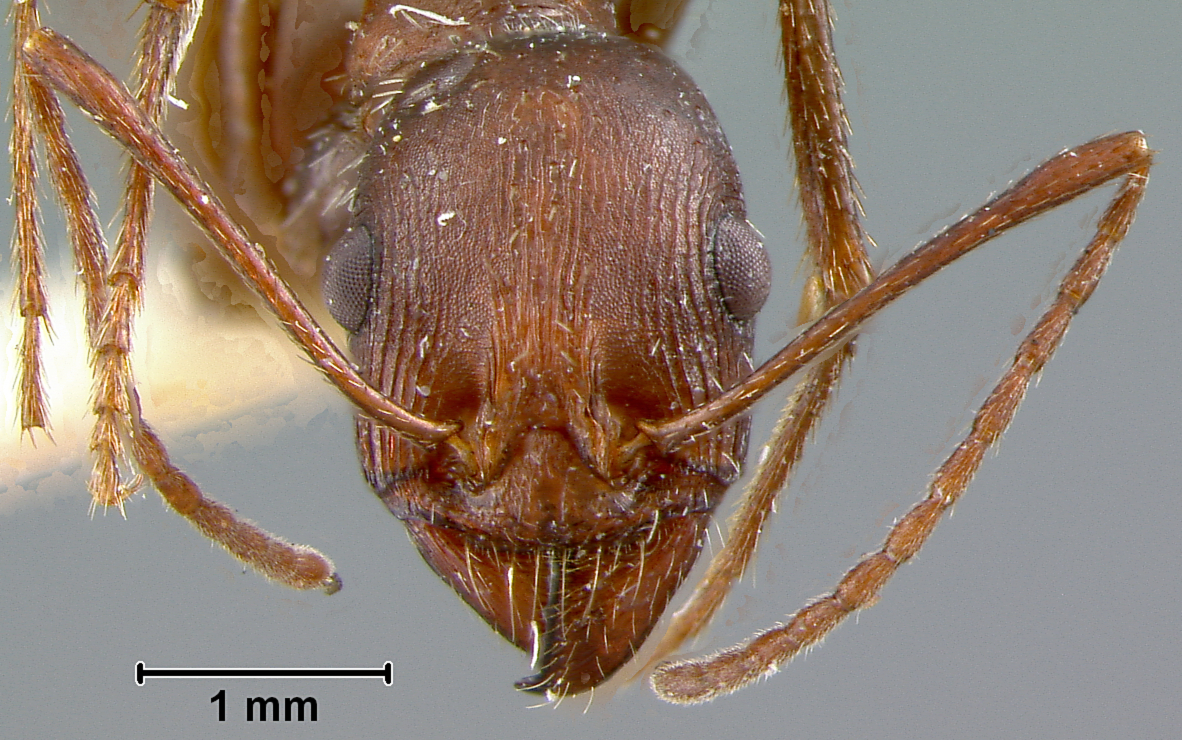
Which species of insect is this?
Aphaenogaster cockerelli
